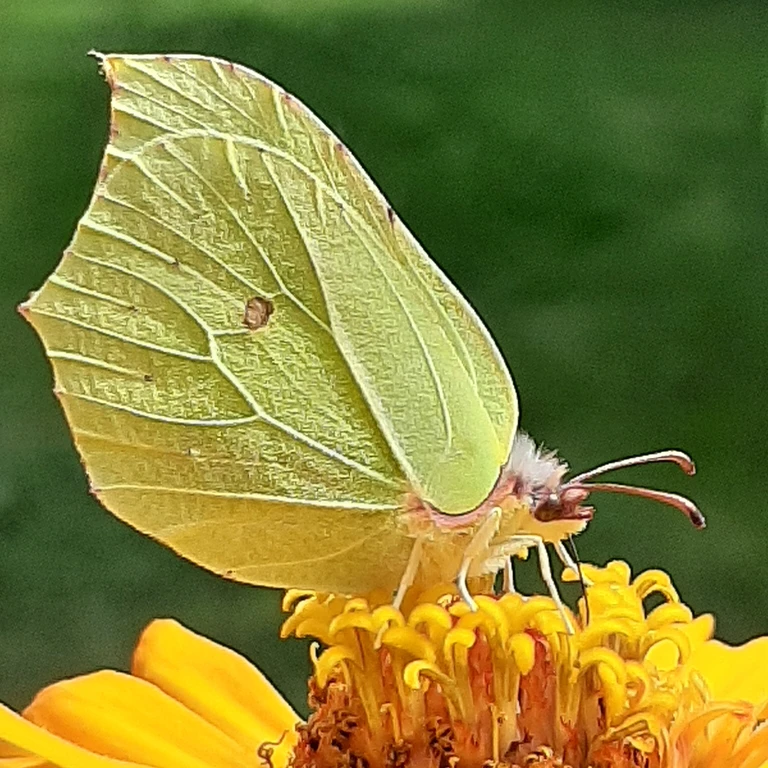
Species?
Gonepteryx rhamni
